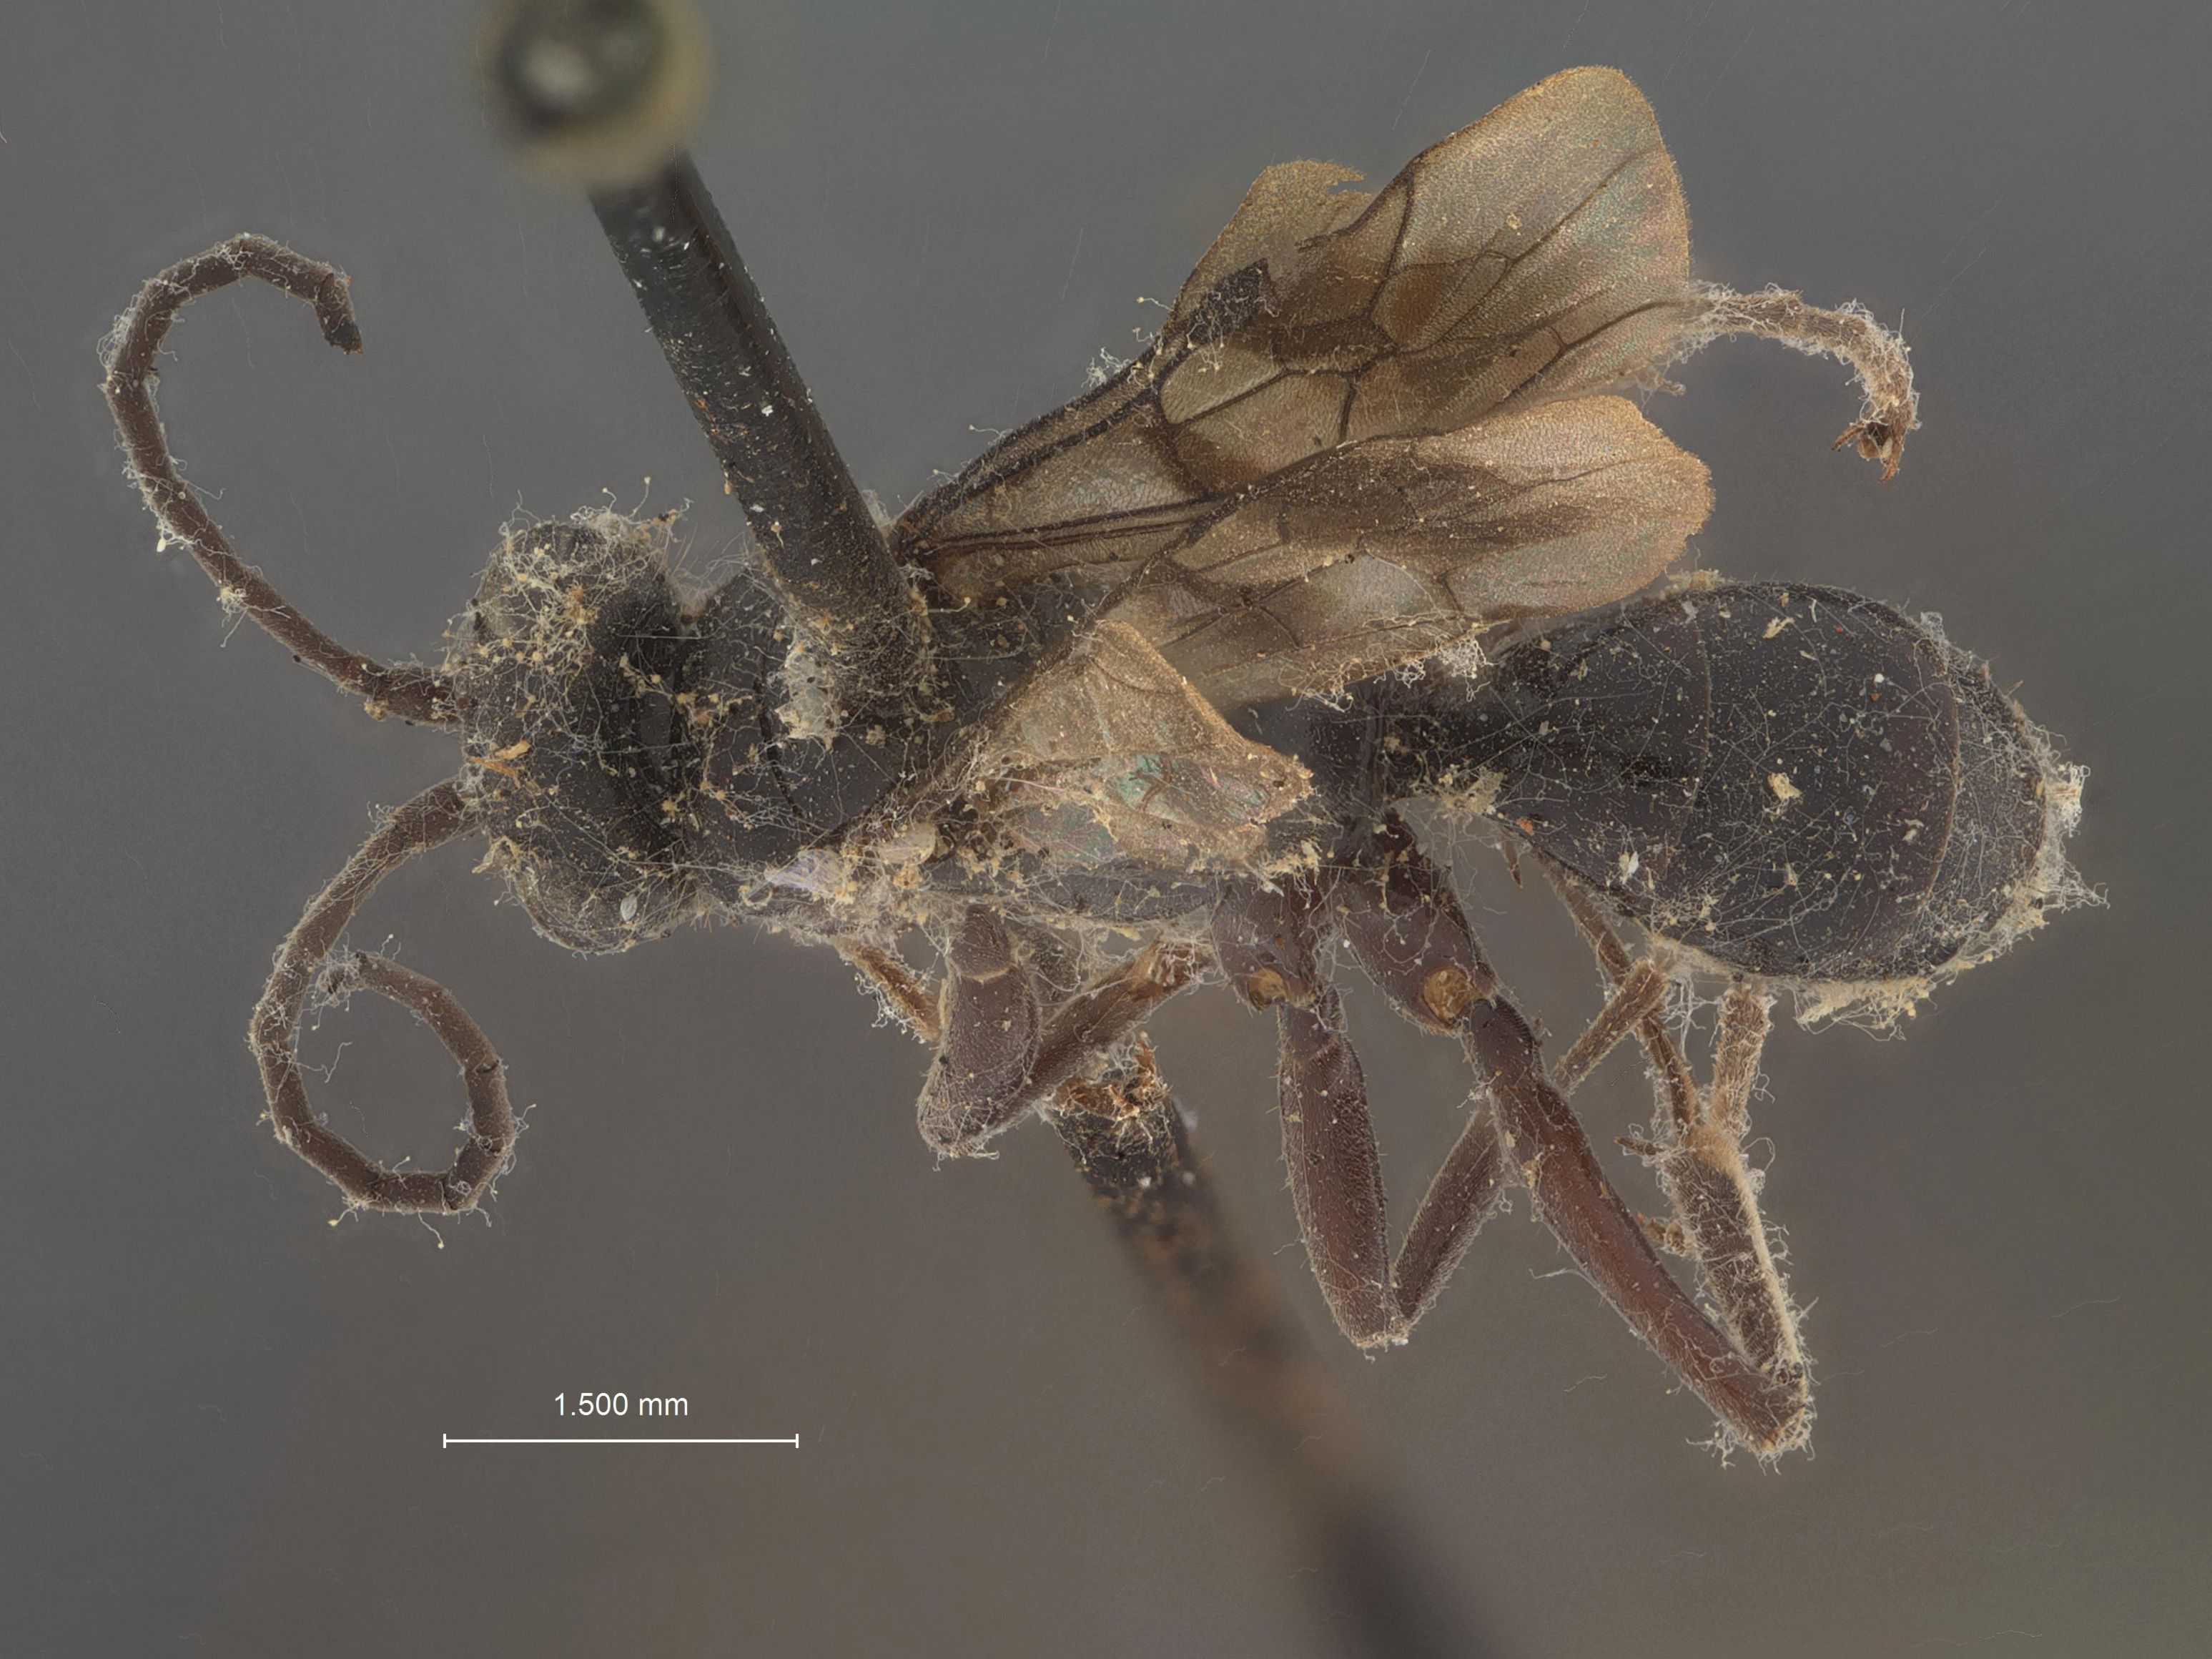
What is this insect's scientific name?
Dipogon sayi
